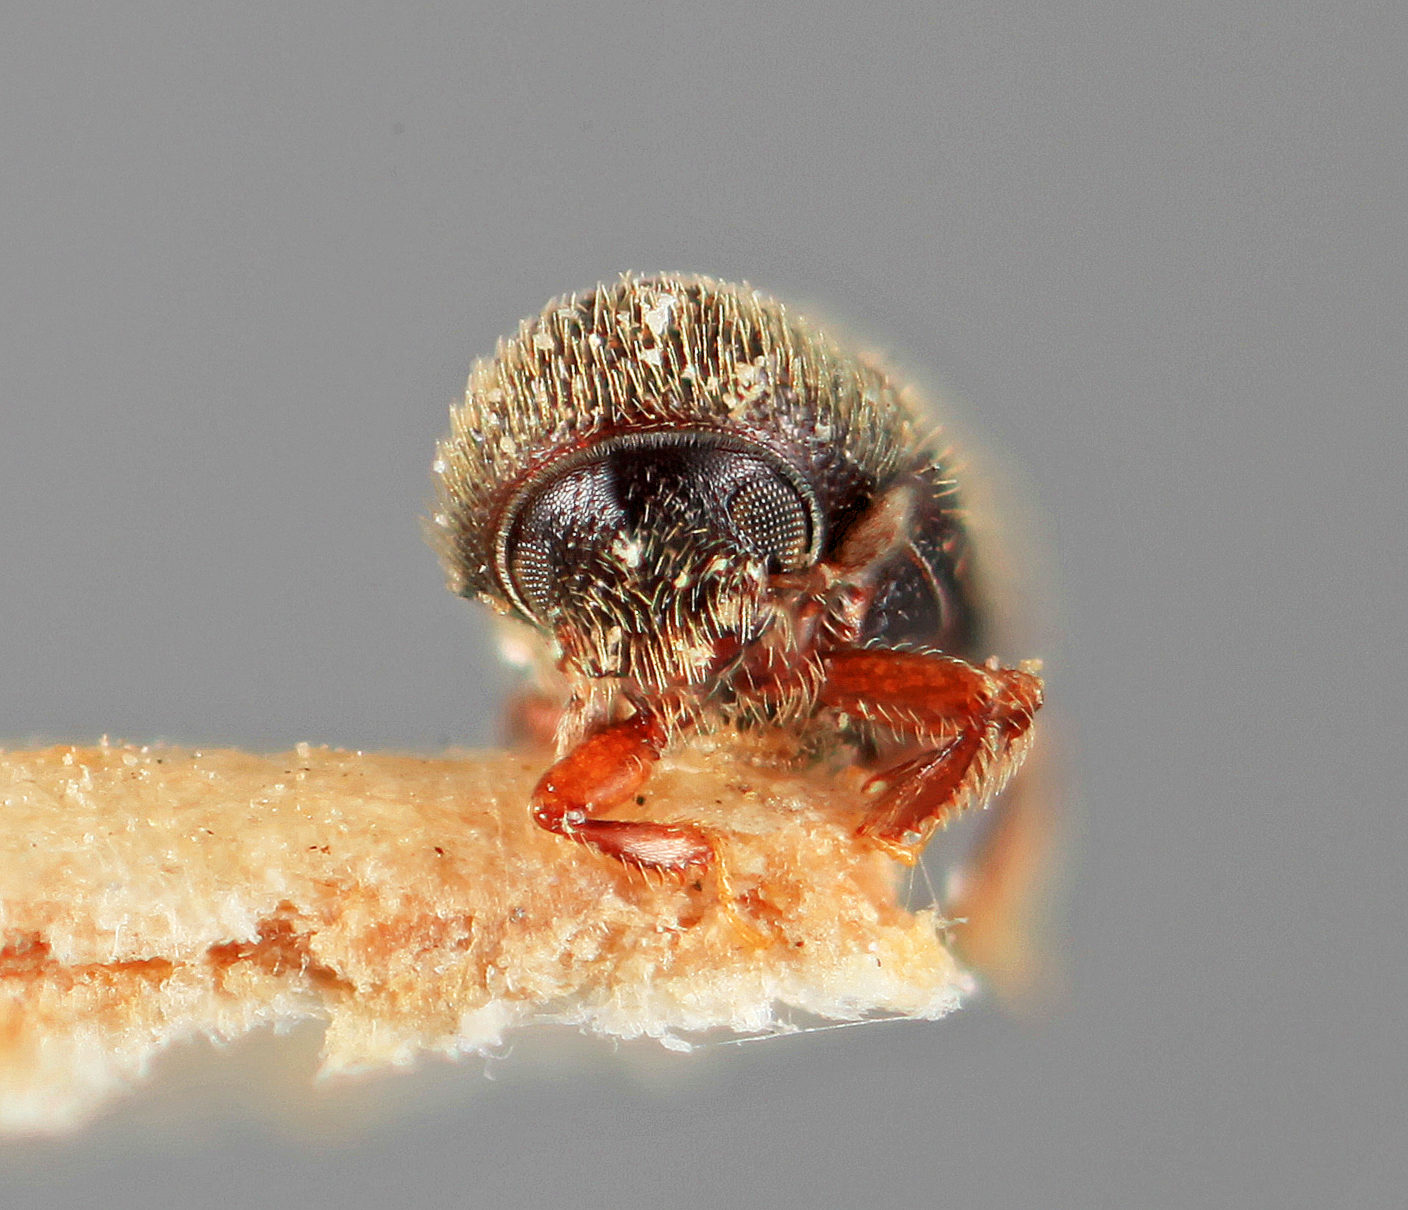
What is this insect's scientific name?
Scolytogenes indicus
